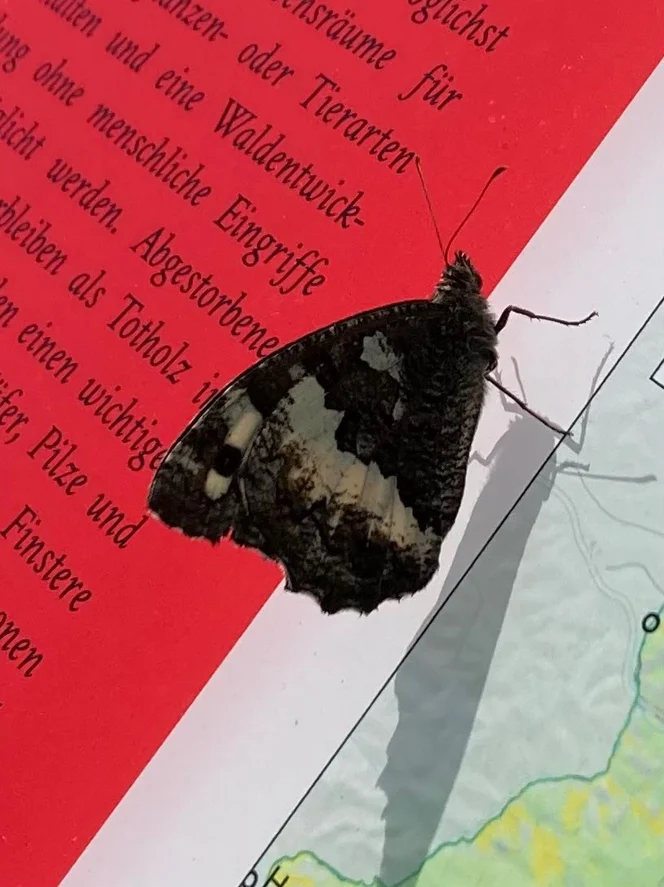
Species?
Brintesia circe
